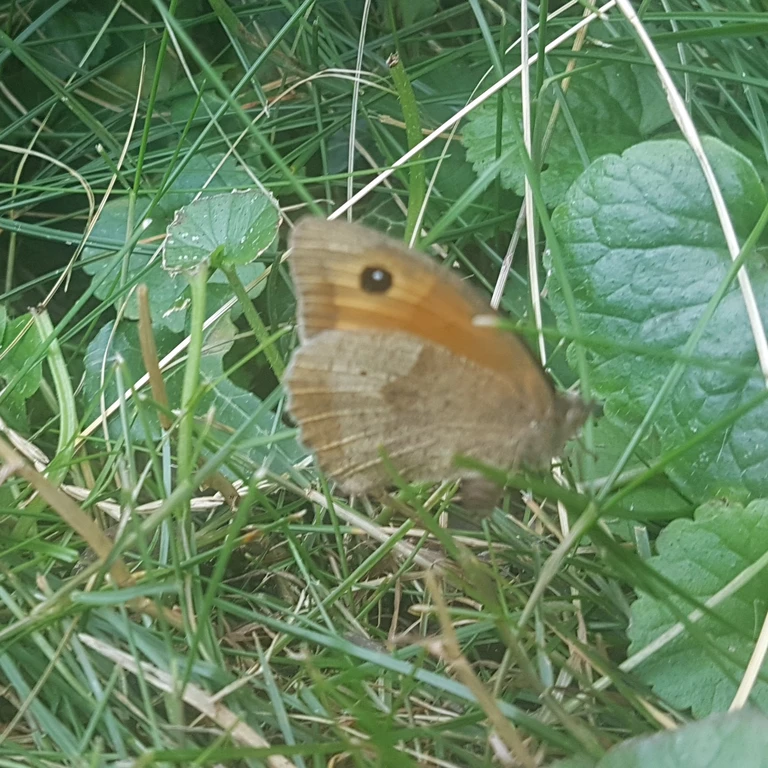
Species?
Maniola jurtina
